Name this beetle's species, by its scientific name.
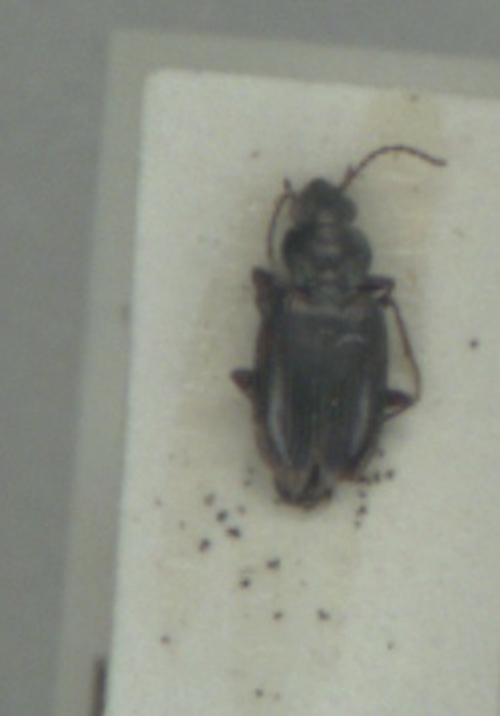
Bembidion varium
